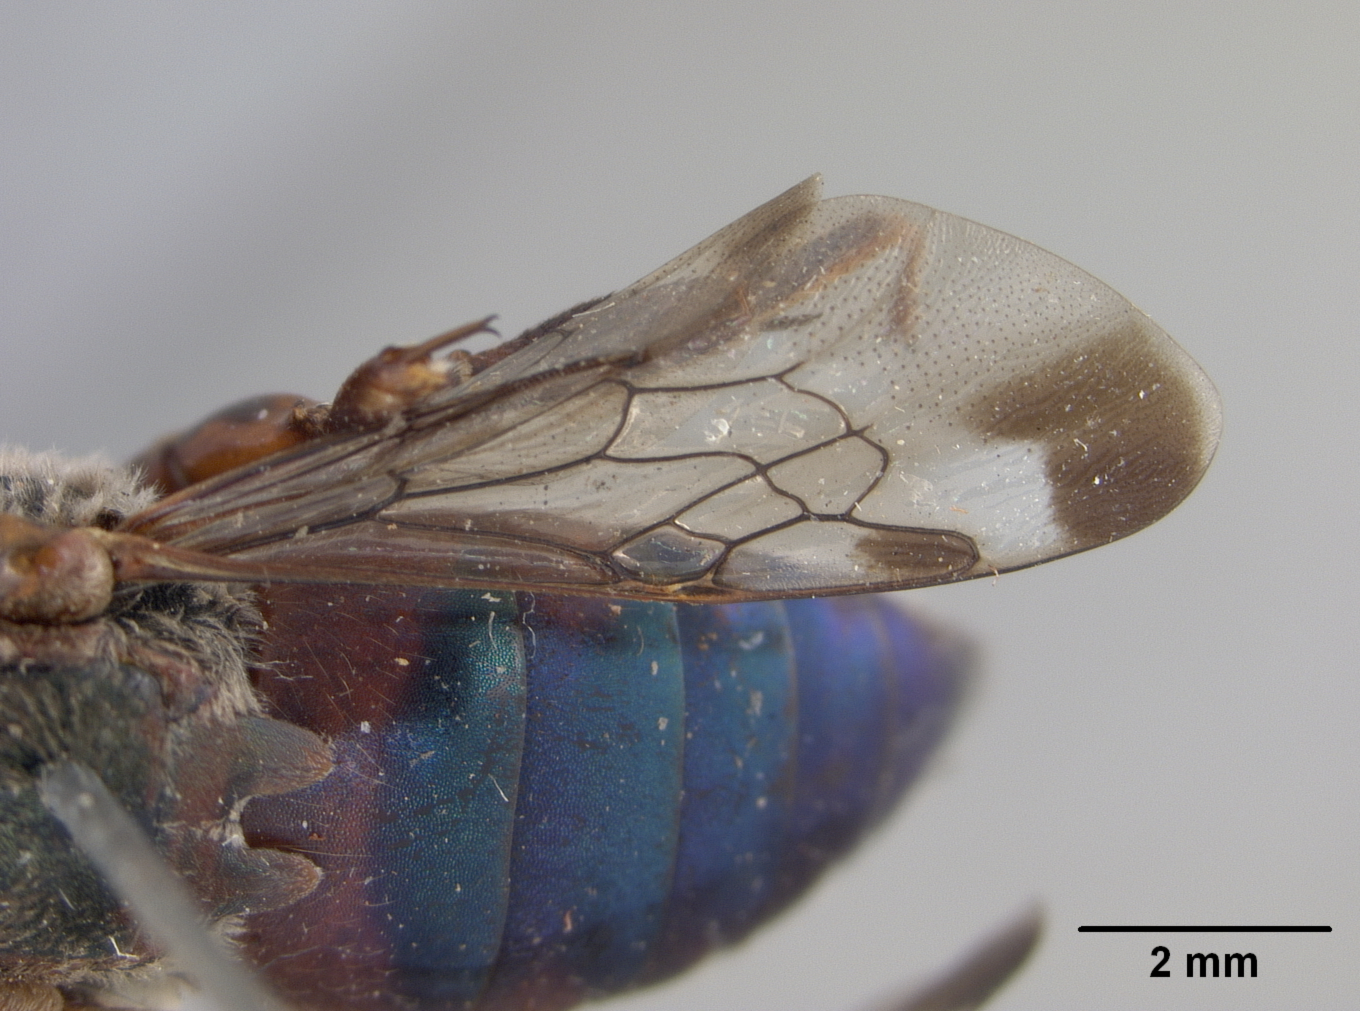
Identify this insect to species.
Mesocheira bicolor
